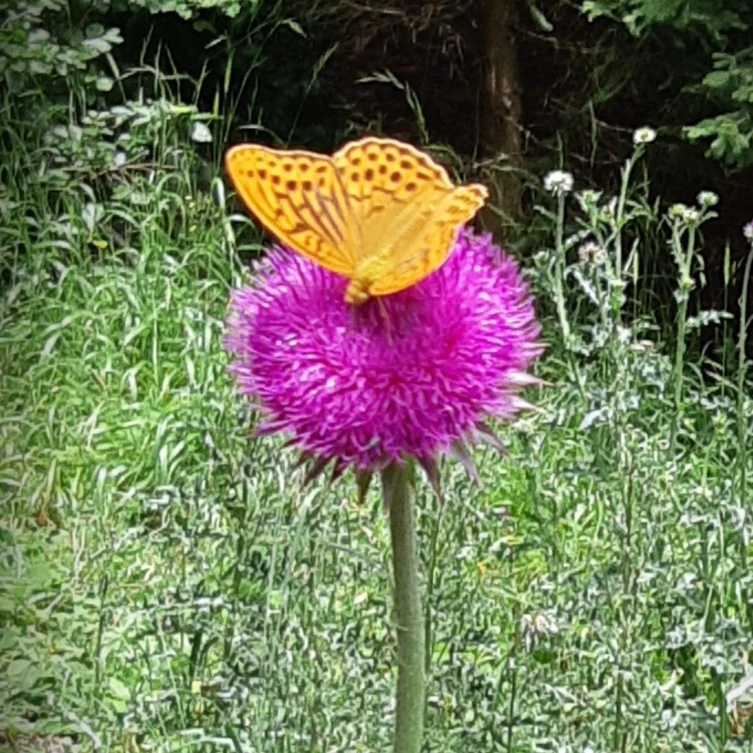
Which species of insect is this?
Argynnis paphia
